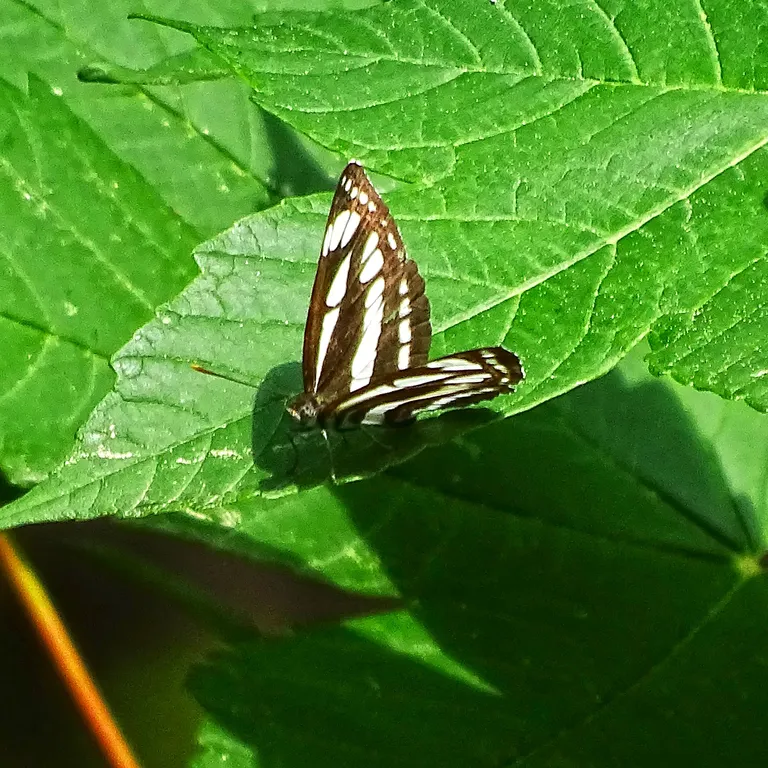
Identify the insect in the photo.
Neptis sappho
